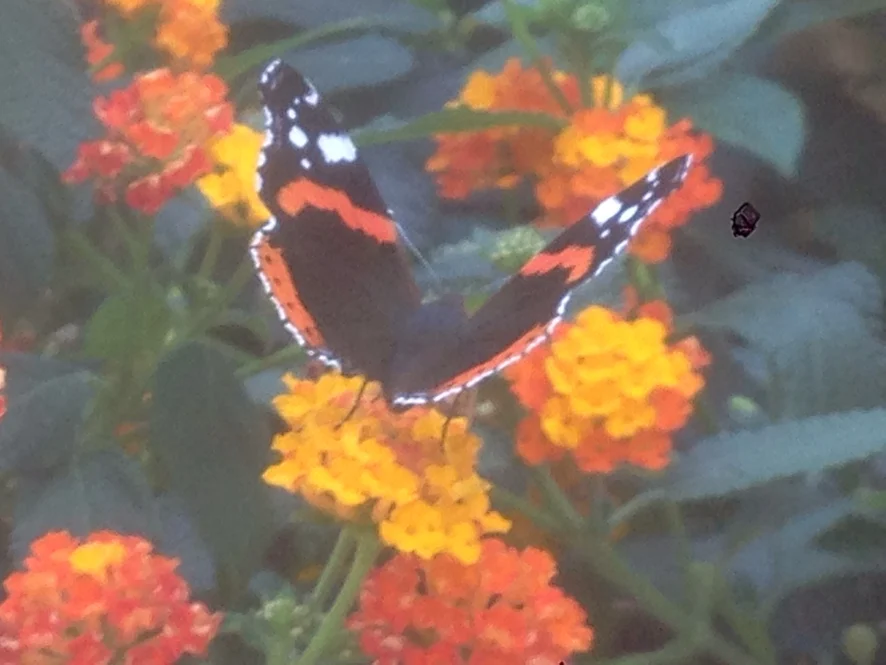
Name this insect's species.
Vanessa atalanta
